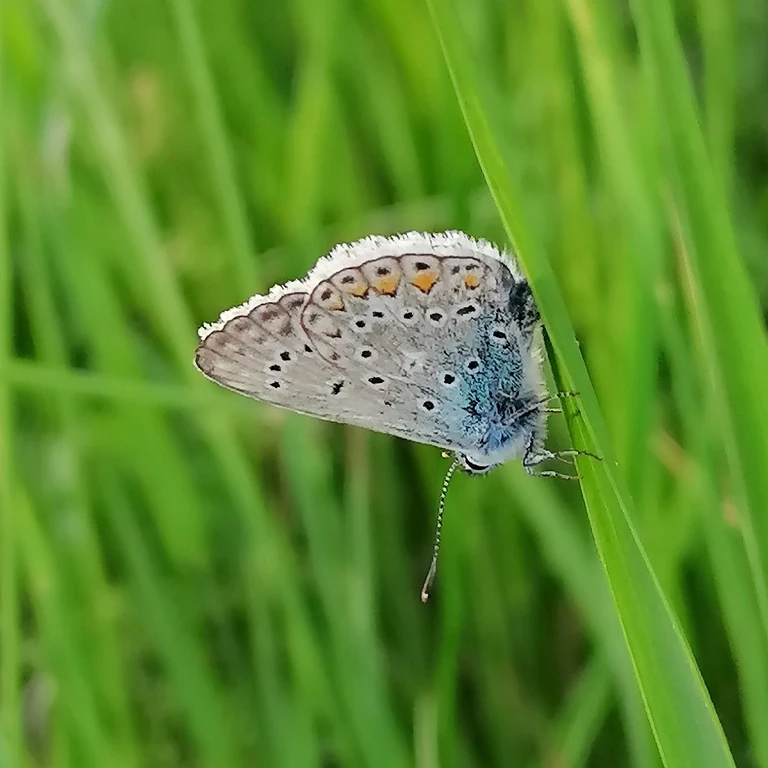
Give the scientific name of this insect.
Polyommatus icarus
